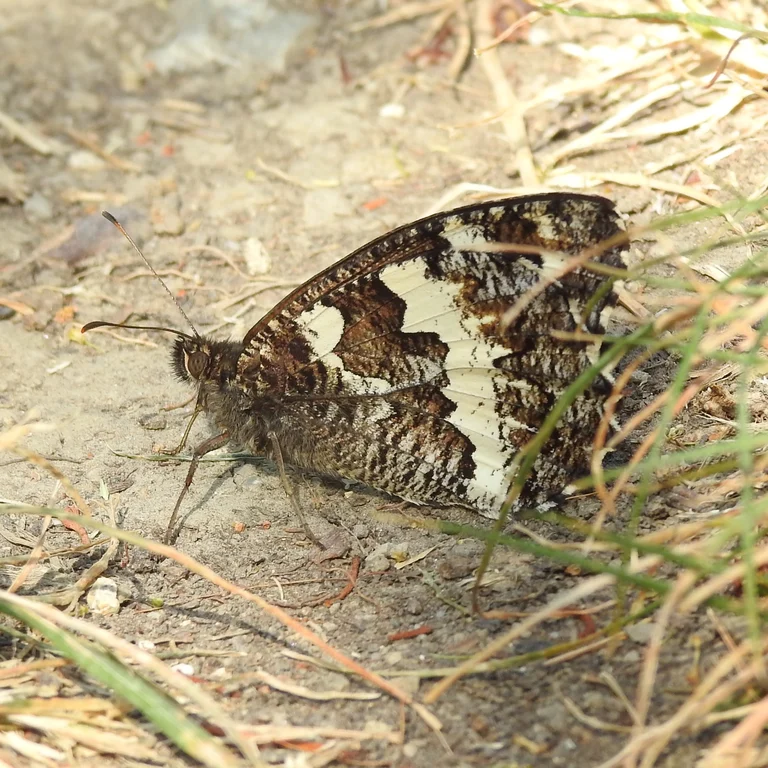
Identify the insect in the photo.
Brintesia circe
